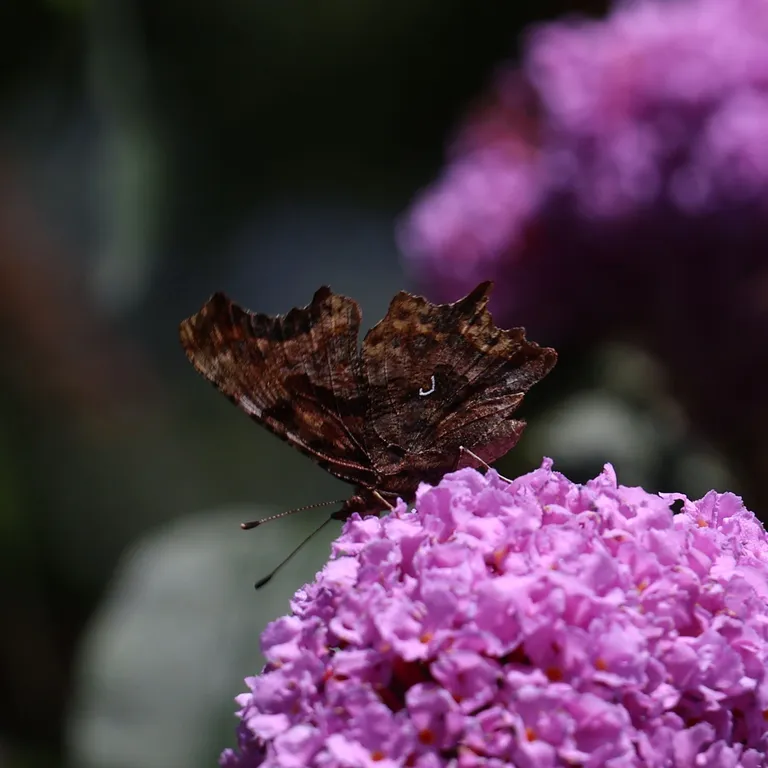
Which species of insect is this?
Polygonia c-album
